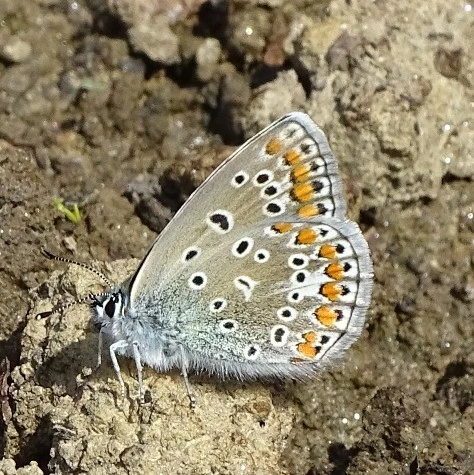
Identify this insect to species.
Polyommatus icarus
